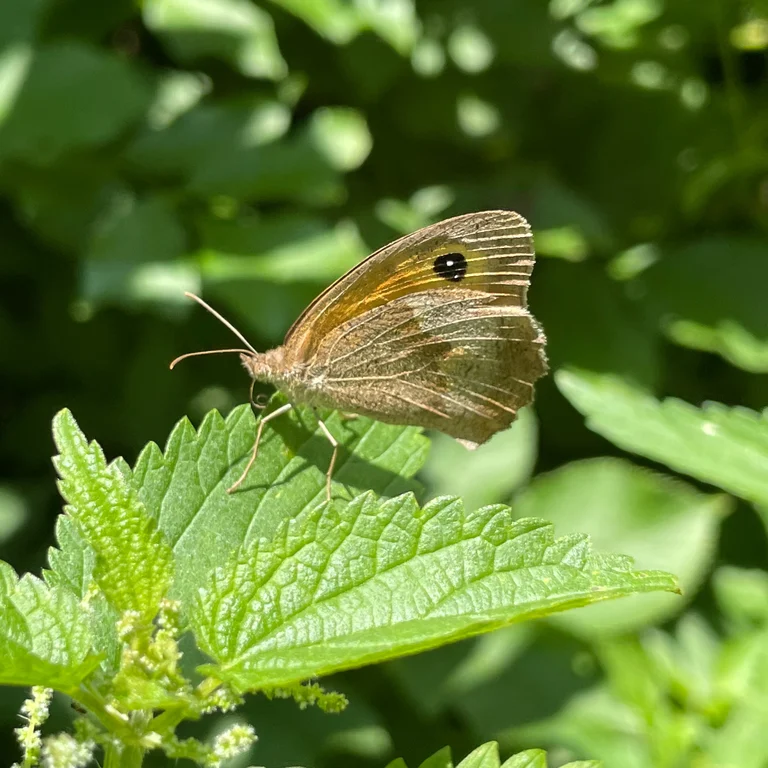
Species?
Maniola jurtina
